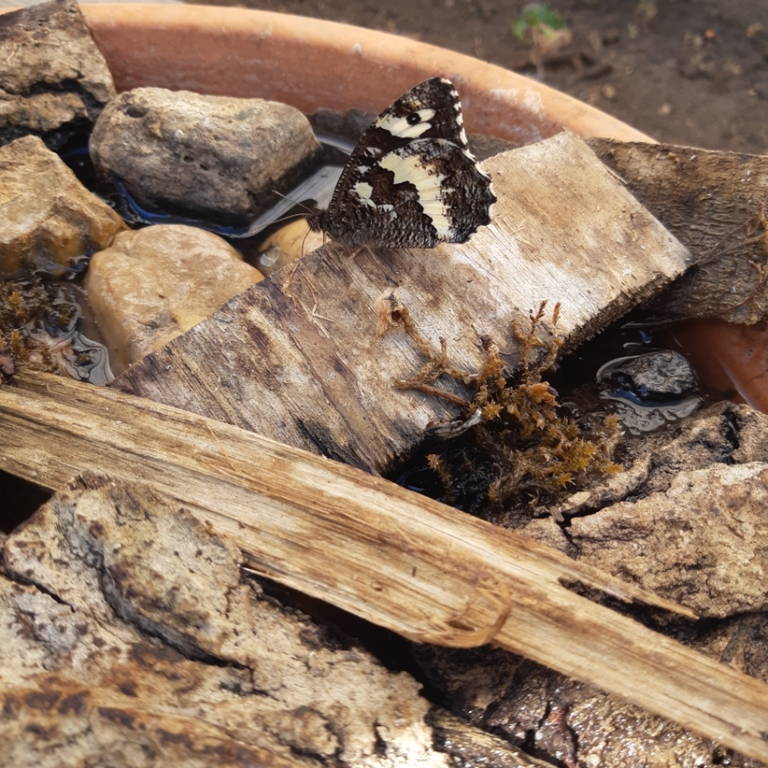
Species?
Brintesia circe
